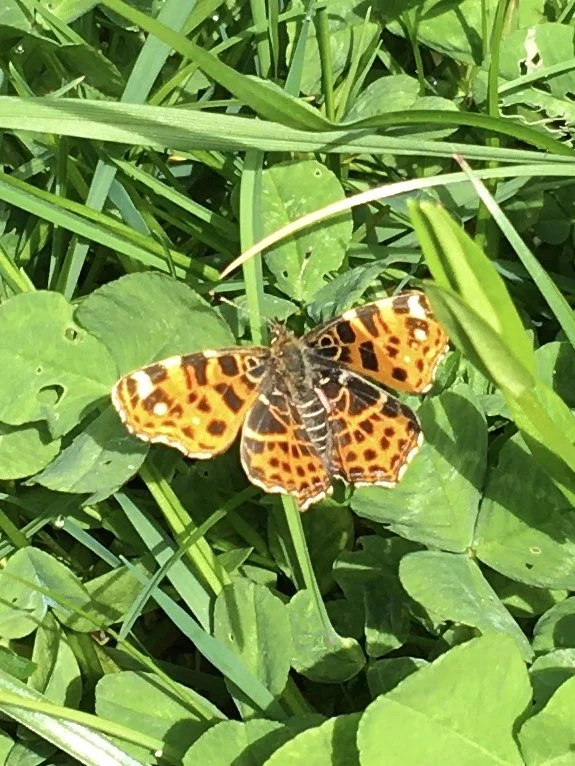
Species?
Araschnia levana
